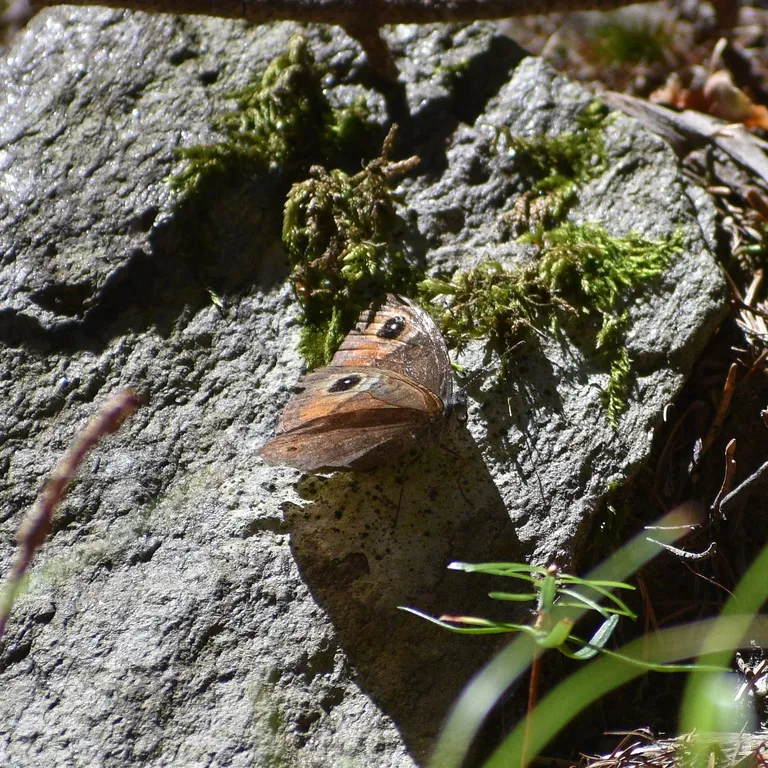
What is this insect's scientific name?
Lasiommata maera (also Pararge maera)
